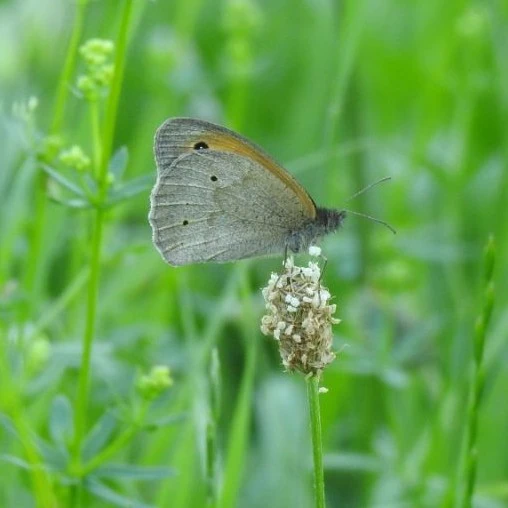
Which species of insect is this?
Maniola jurtina
